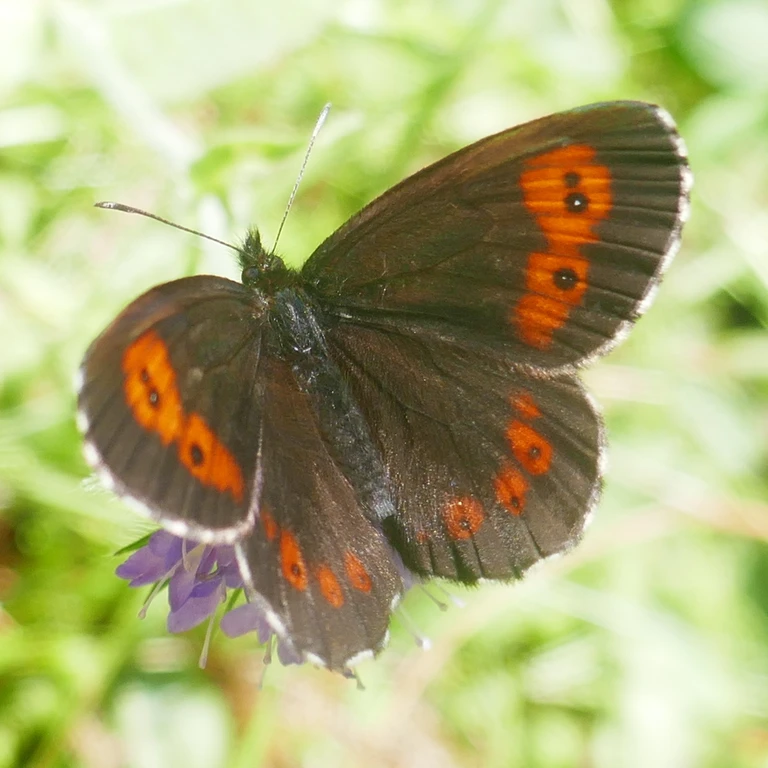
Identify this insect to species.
Erebia ligea
